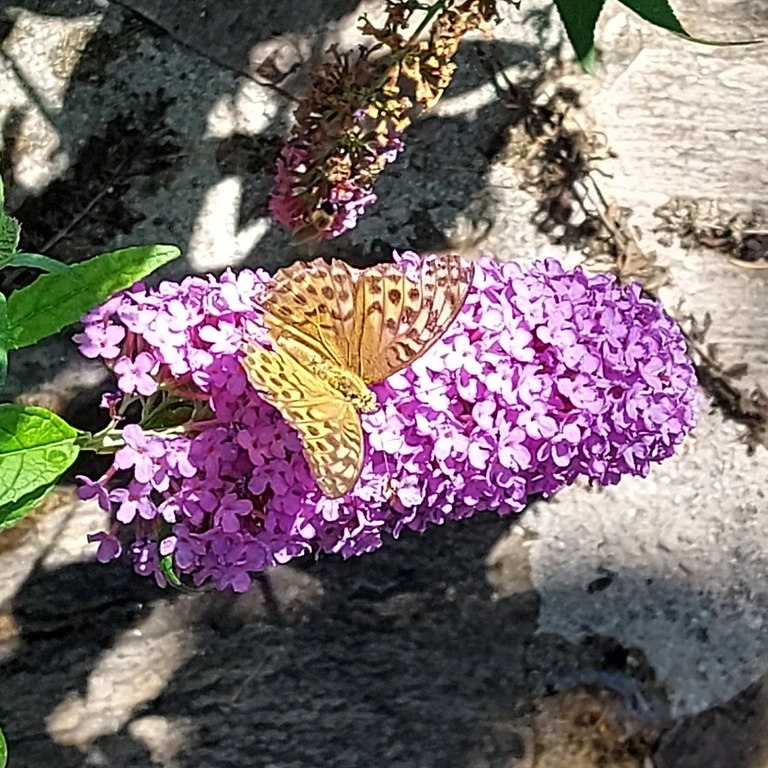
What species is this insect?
Argynnis paphia
